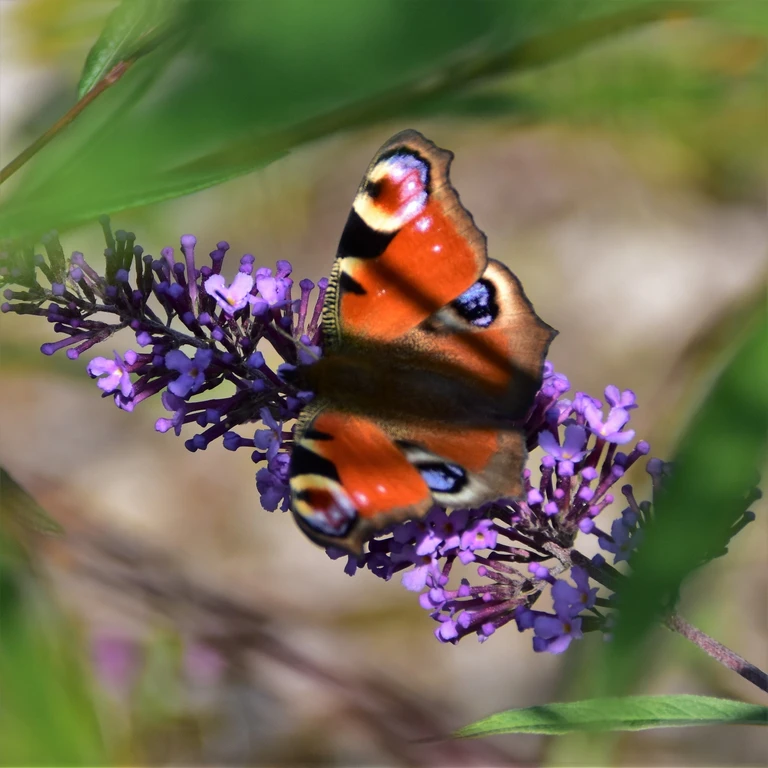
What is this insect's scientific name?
Aglais io
